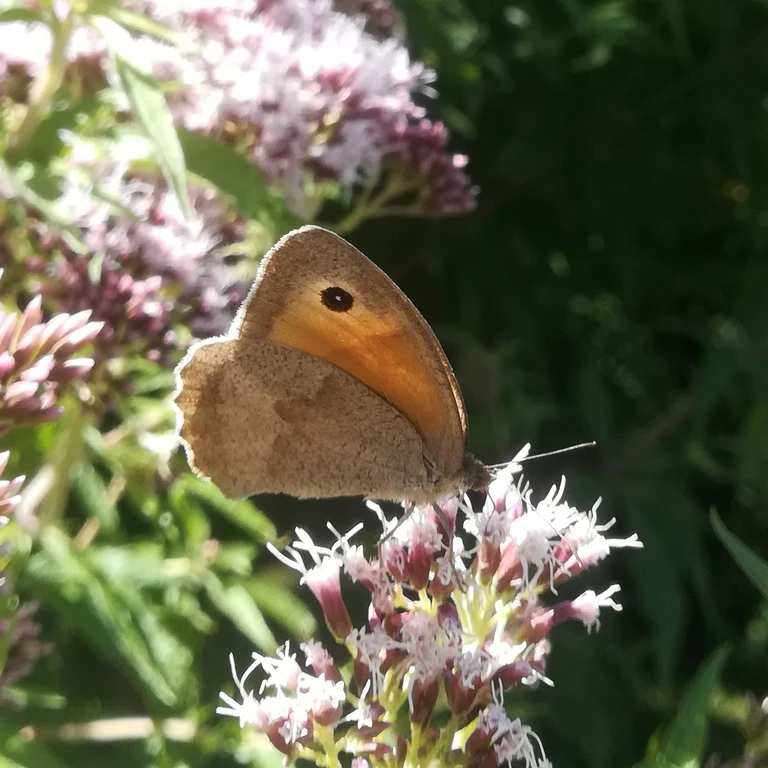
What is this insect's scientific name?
Coenonympha pamphilus
